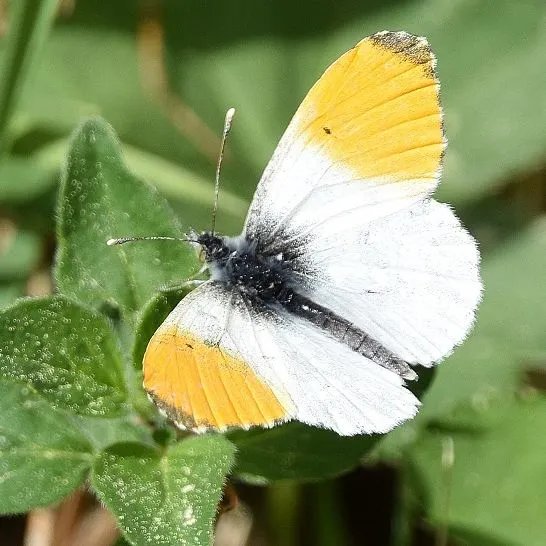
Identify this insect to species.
Anthocharis cardamines
